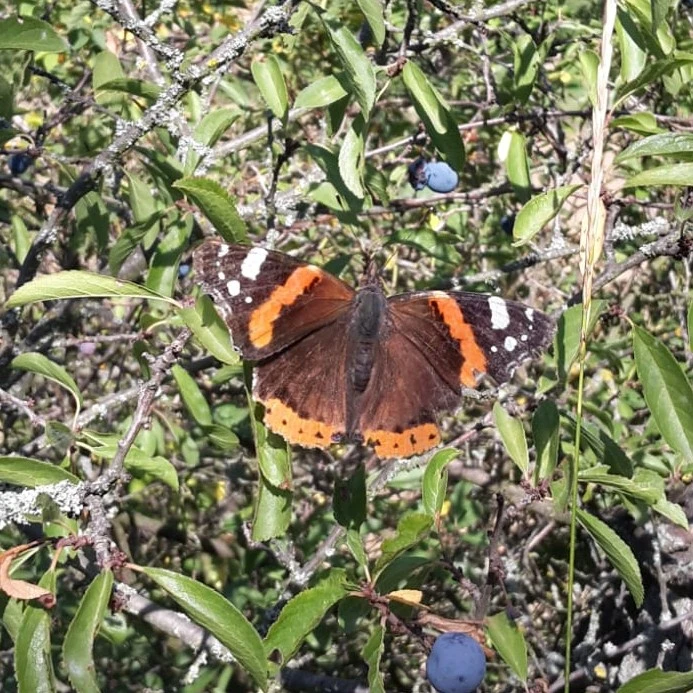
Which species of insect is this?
Vanessa atalanta
